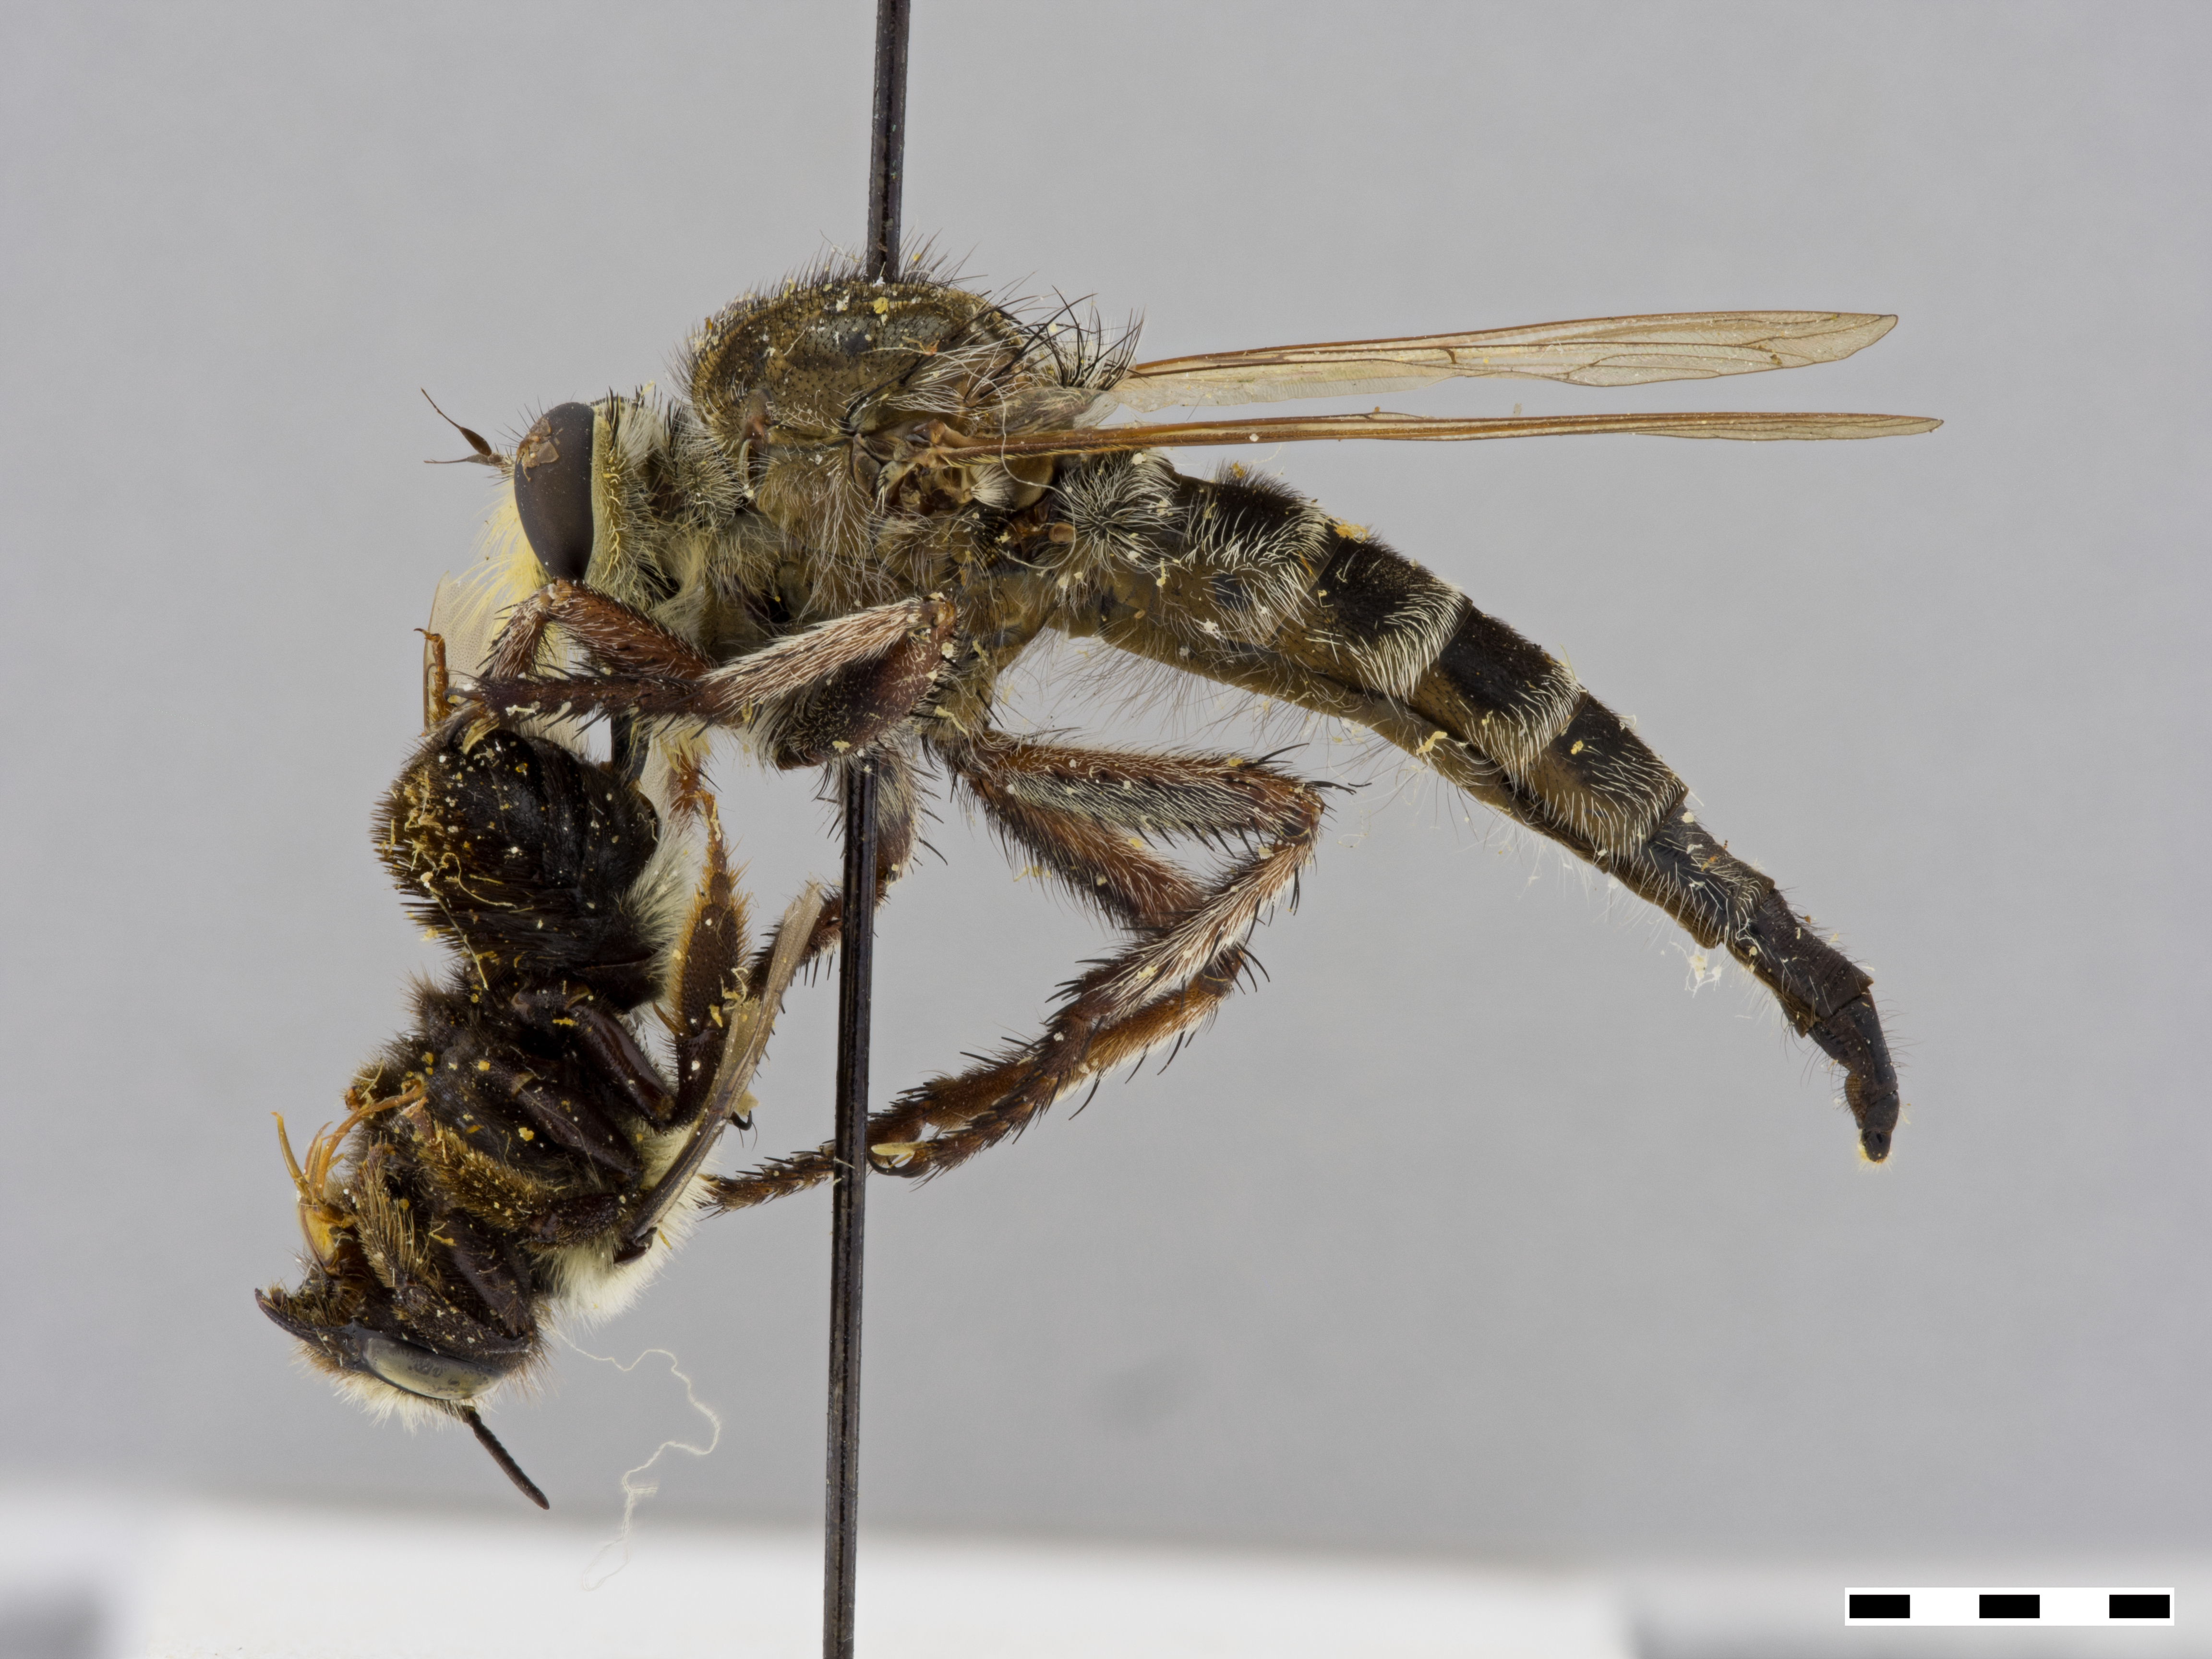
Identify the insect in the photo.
Promachus bastardii
